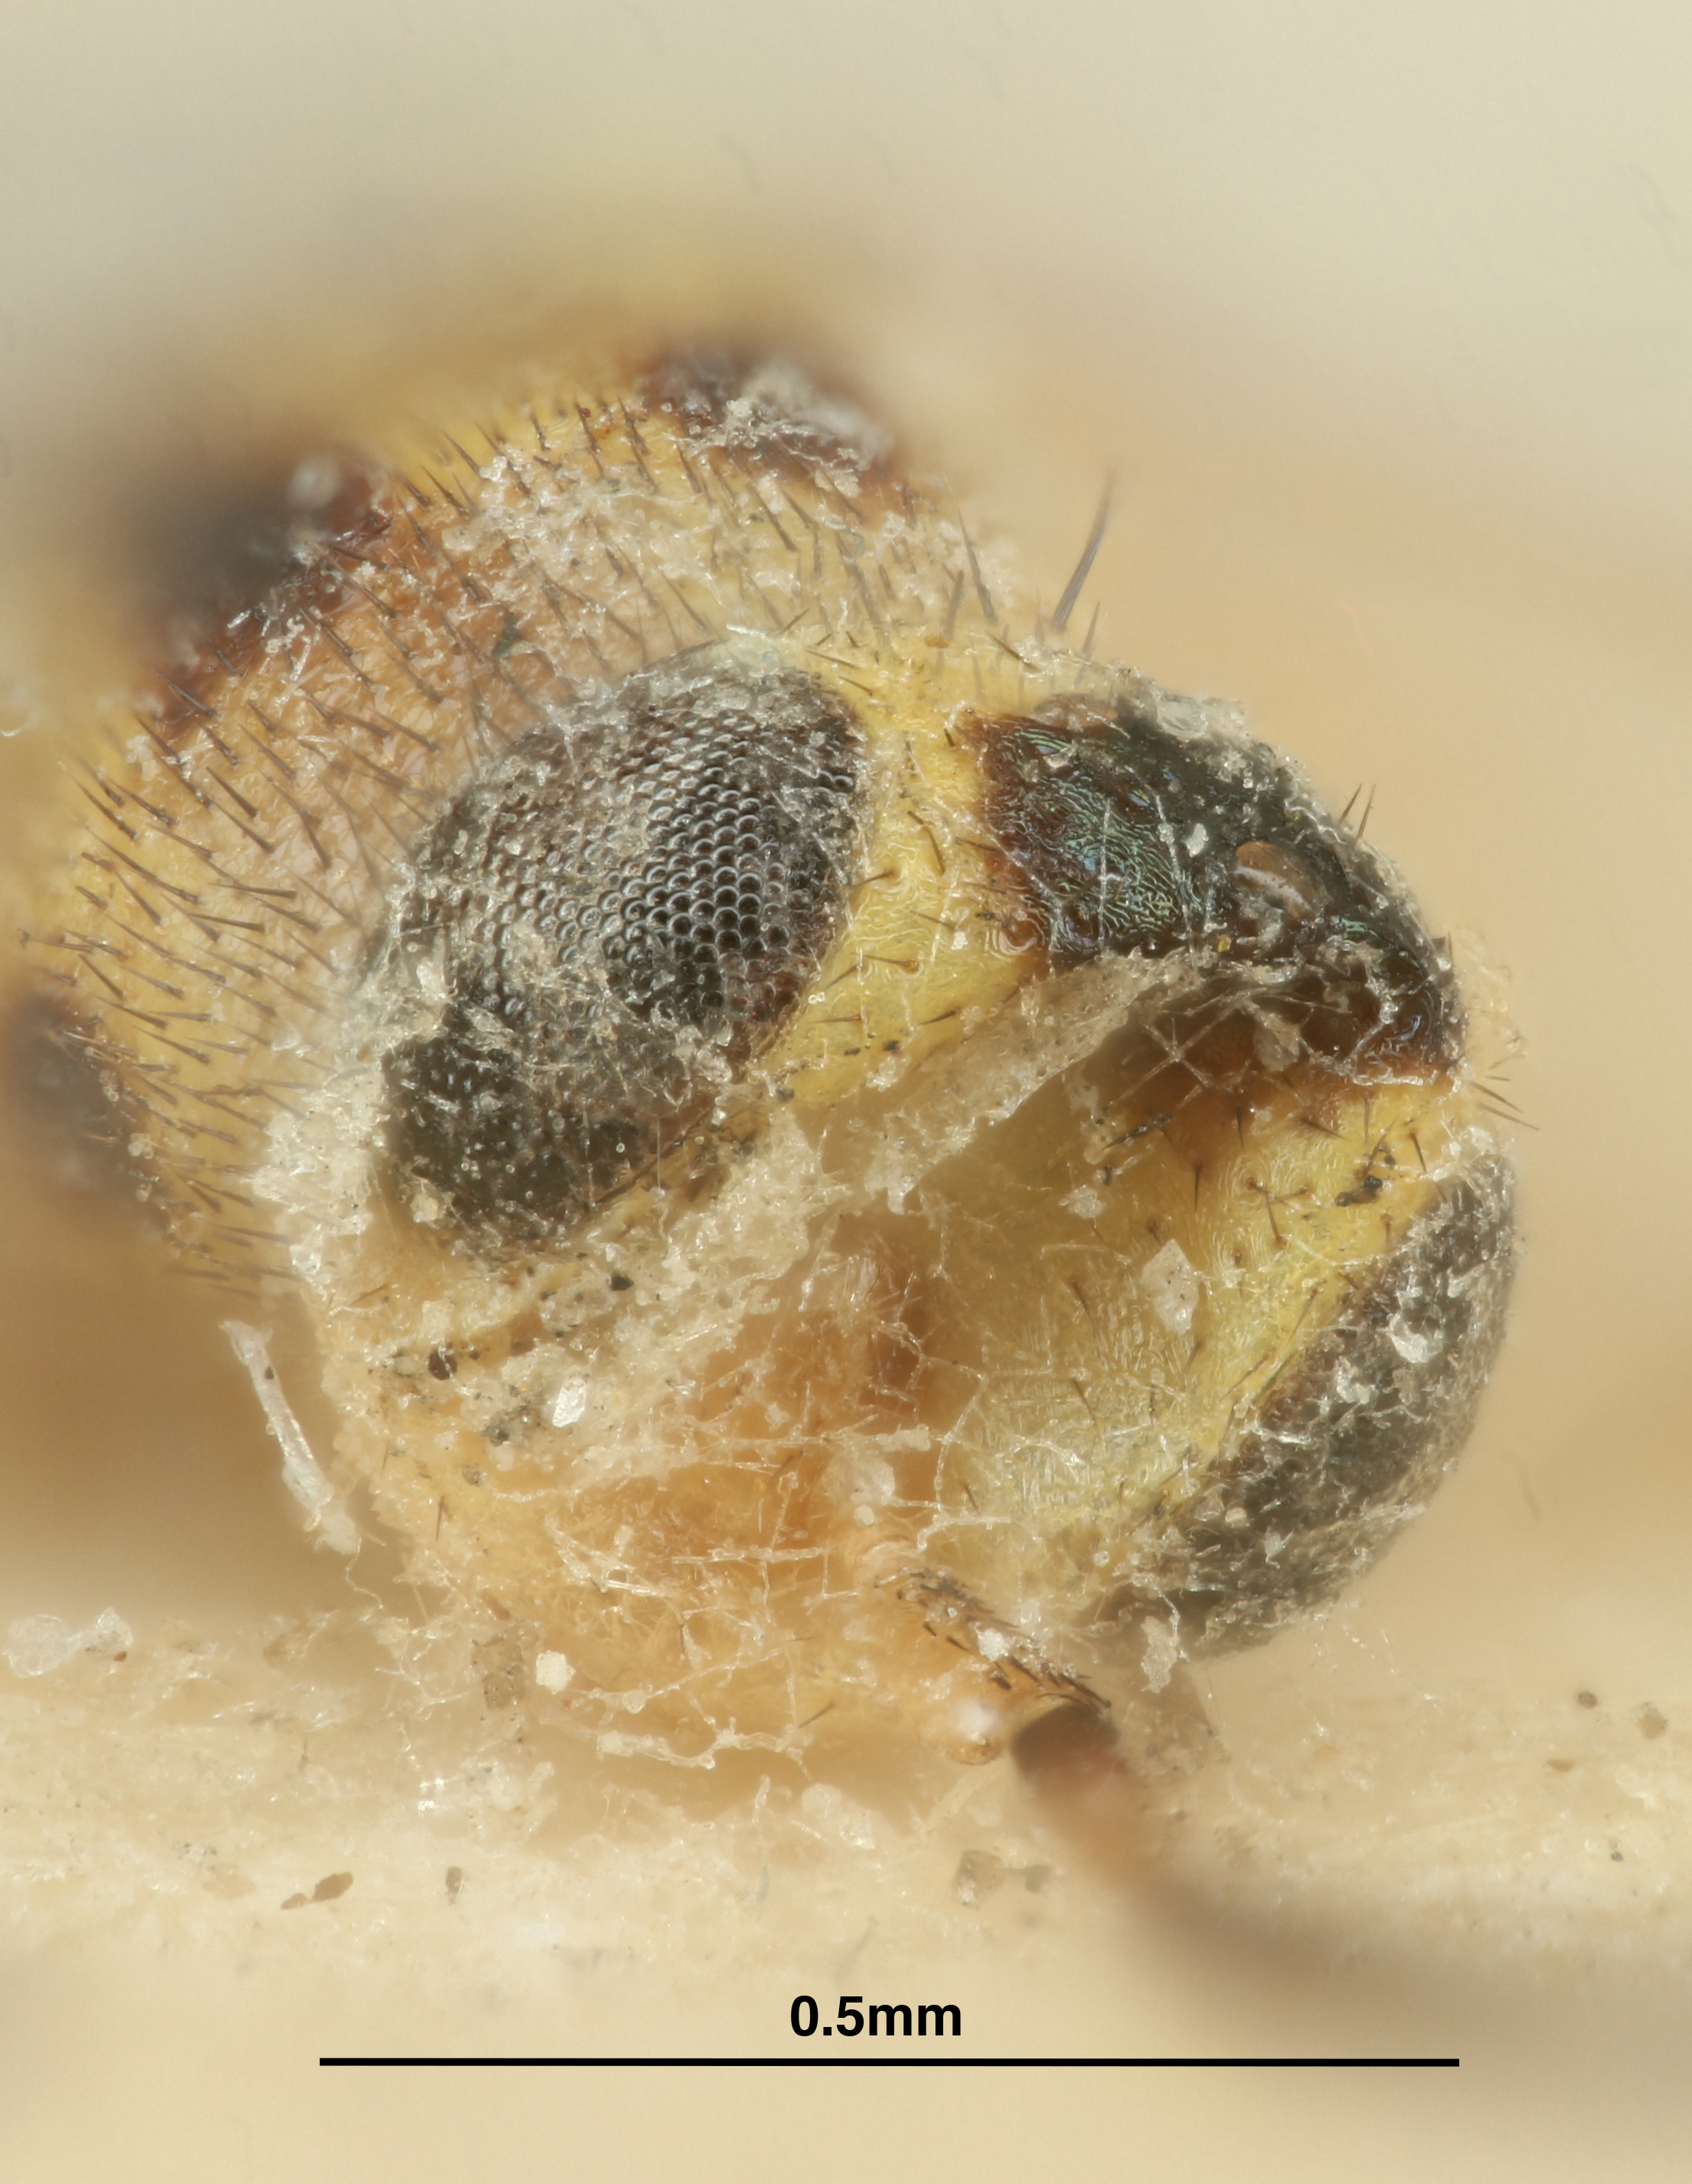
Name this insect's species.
Elasmus japonicus
